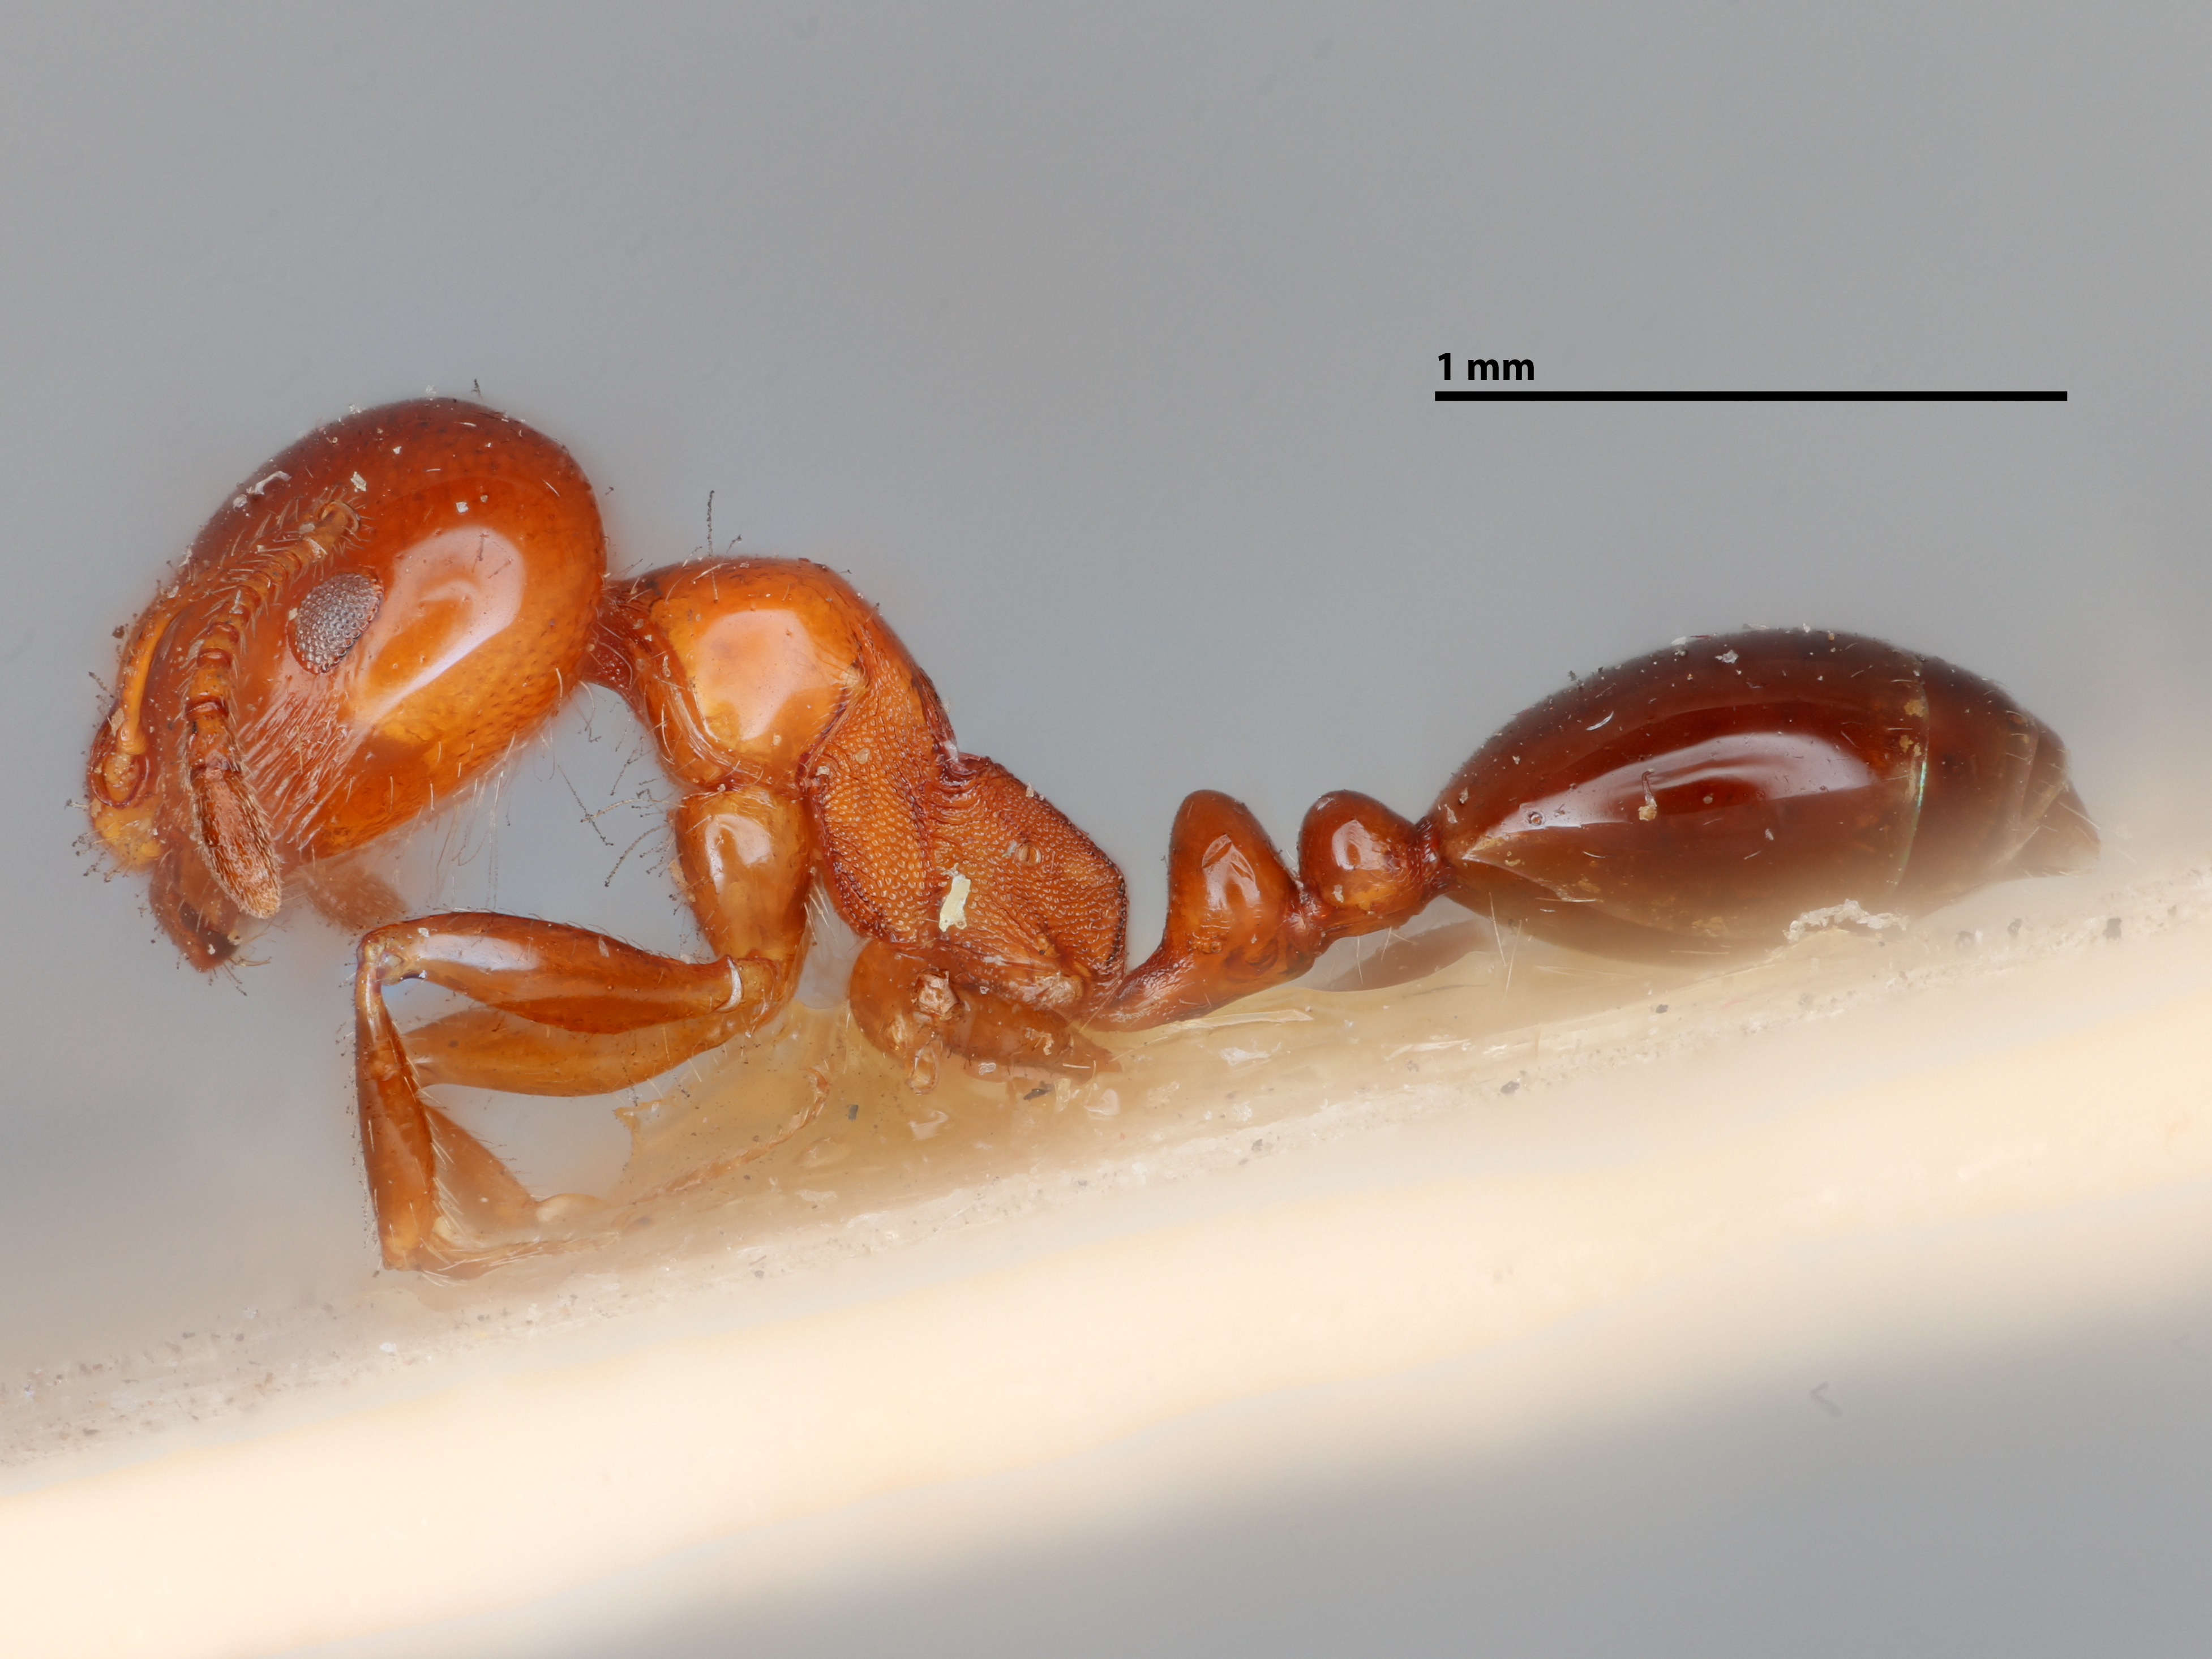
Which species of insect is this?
Monomorium foreli
